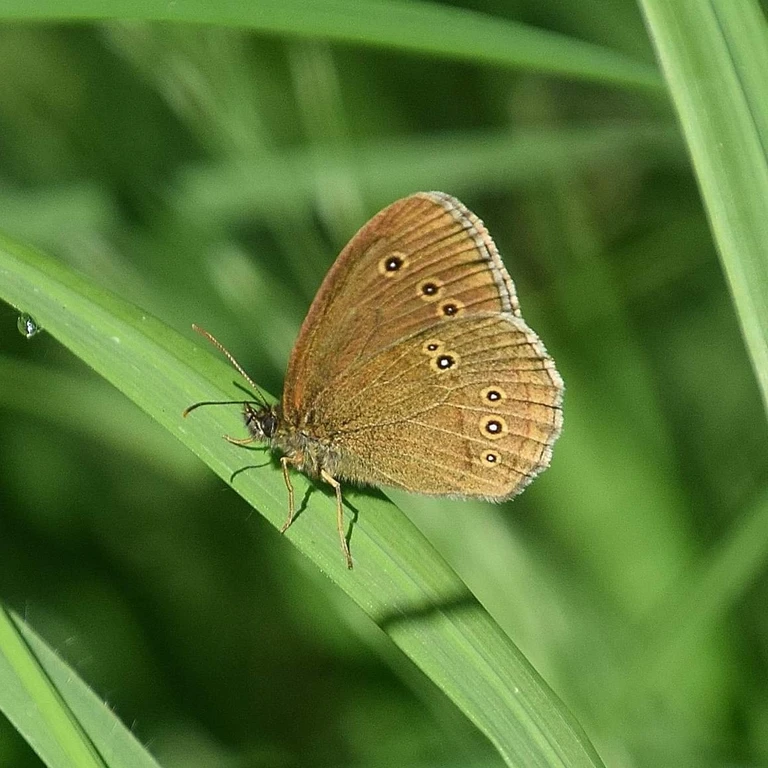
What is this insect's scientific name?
Aphantopus hyperantus
